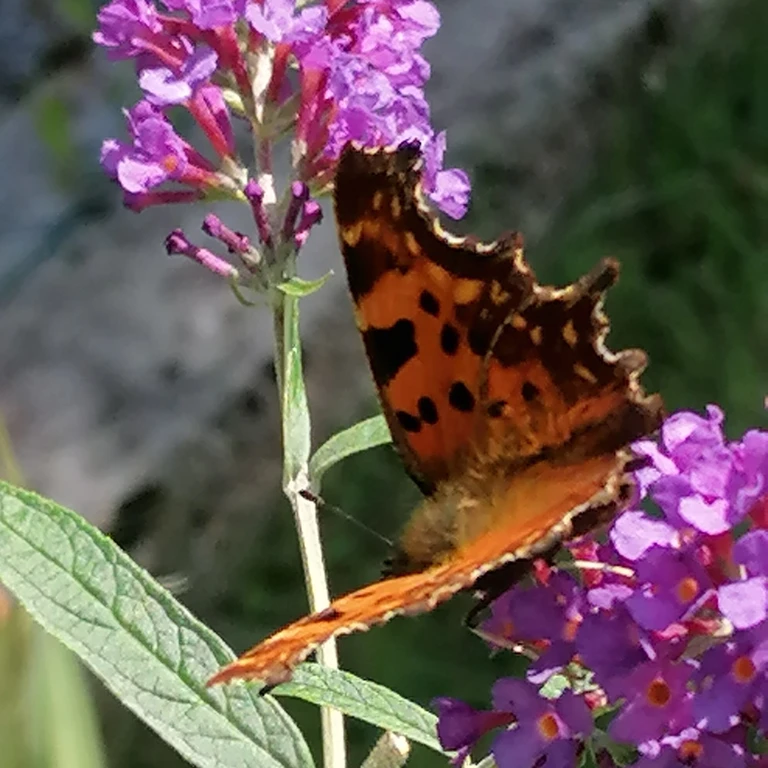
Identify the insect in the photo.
Polygonia c-album
